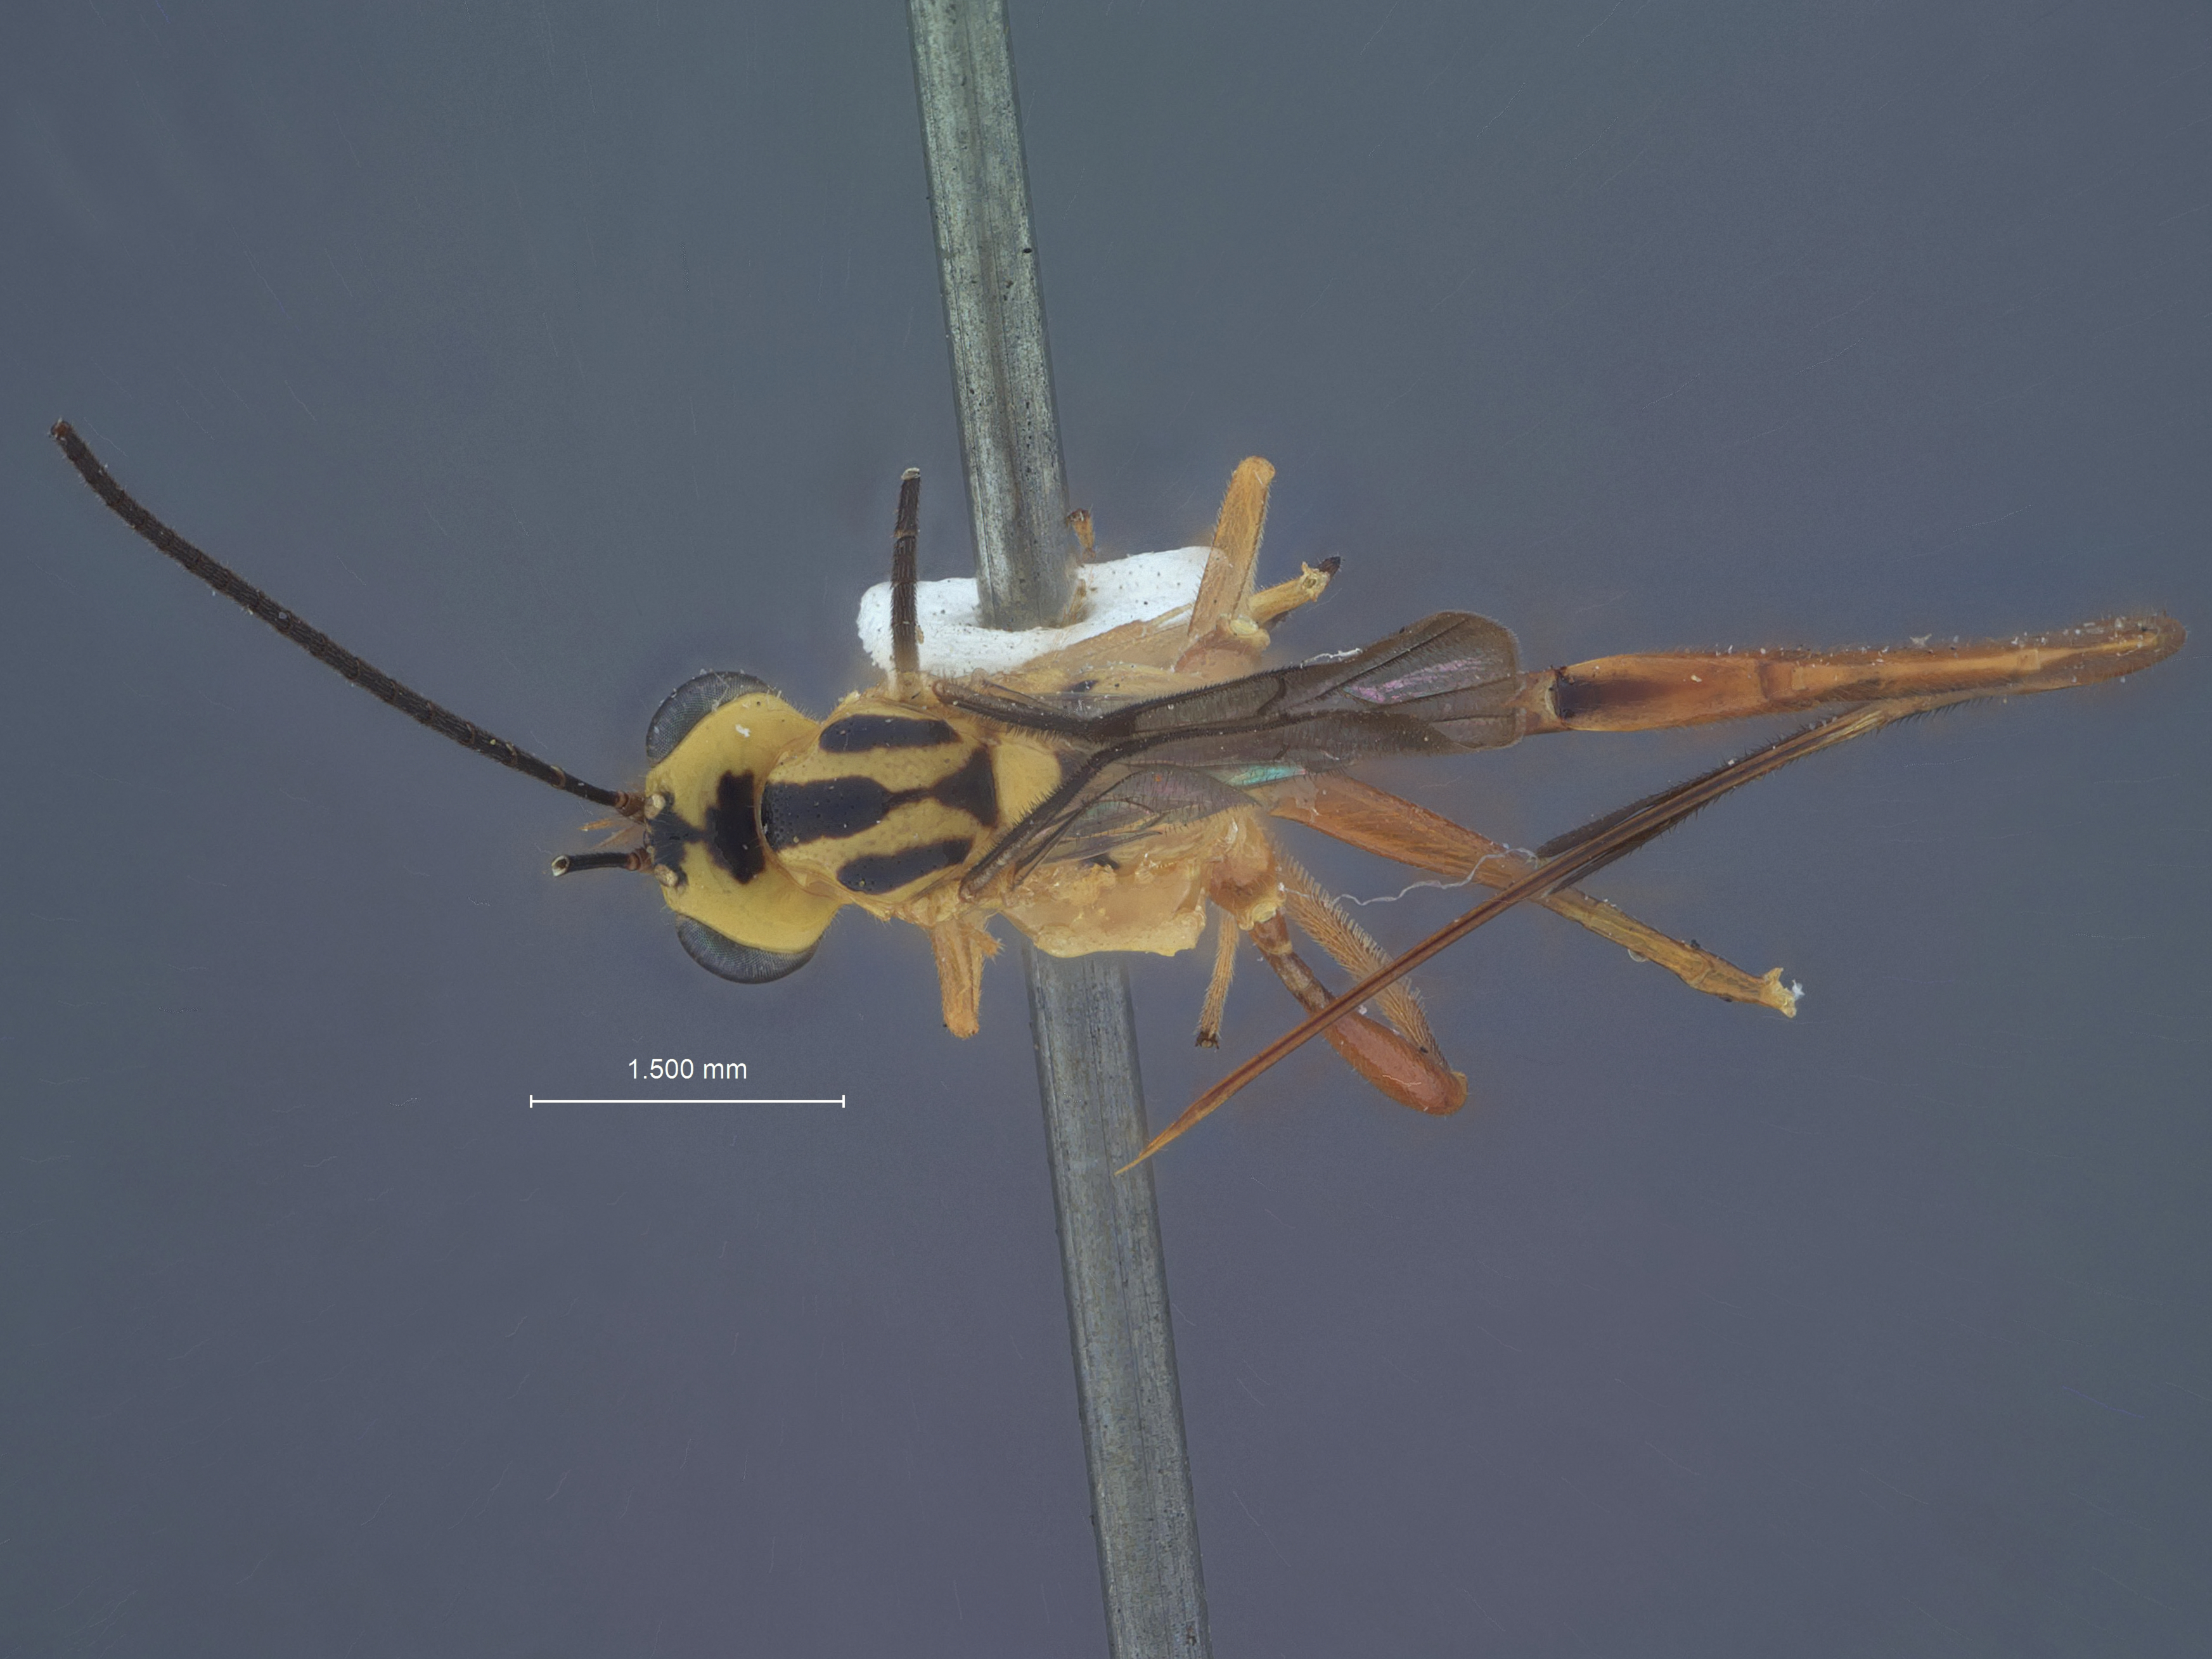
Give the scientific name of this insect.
Brachyxiphosoma insularis
